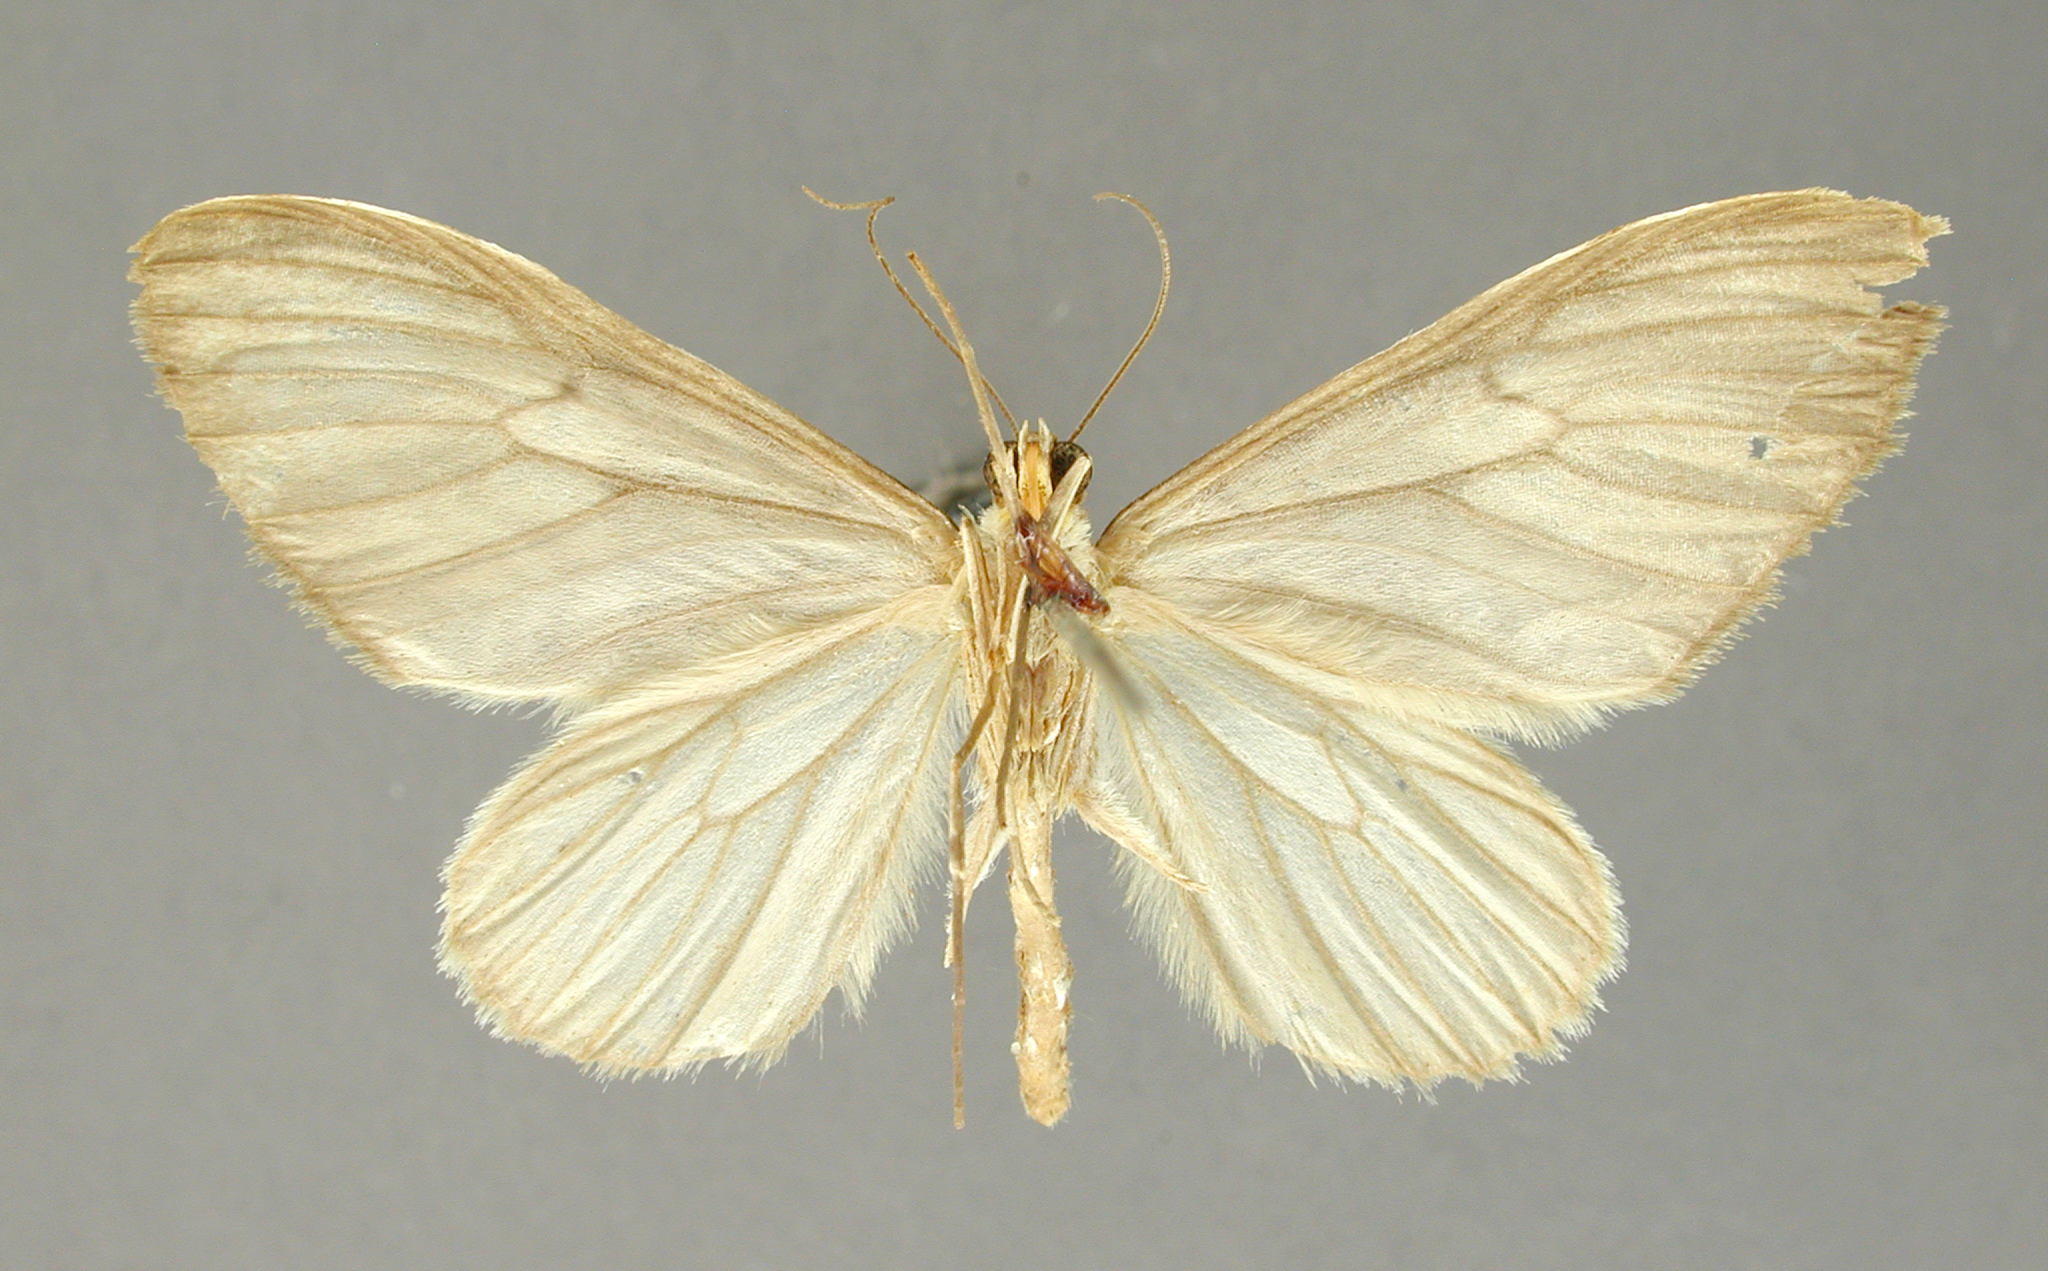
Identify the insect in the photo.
Graphidipus gorrion
